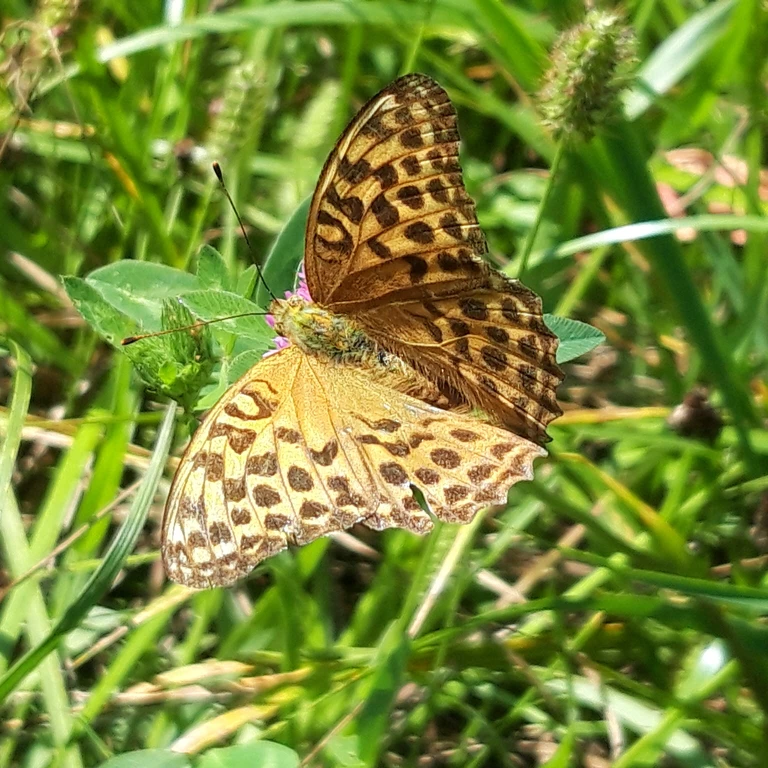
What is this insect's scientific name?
Argynnis paphia
